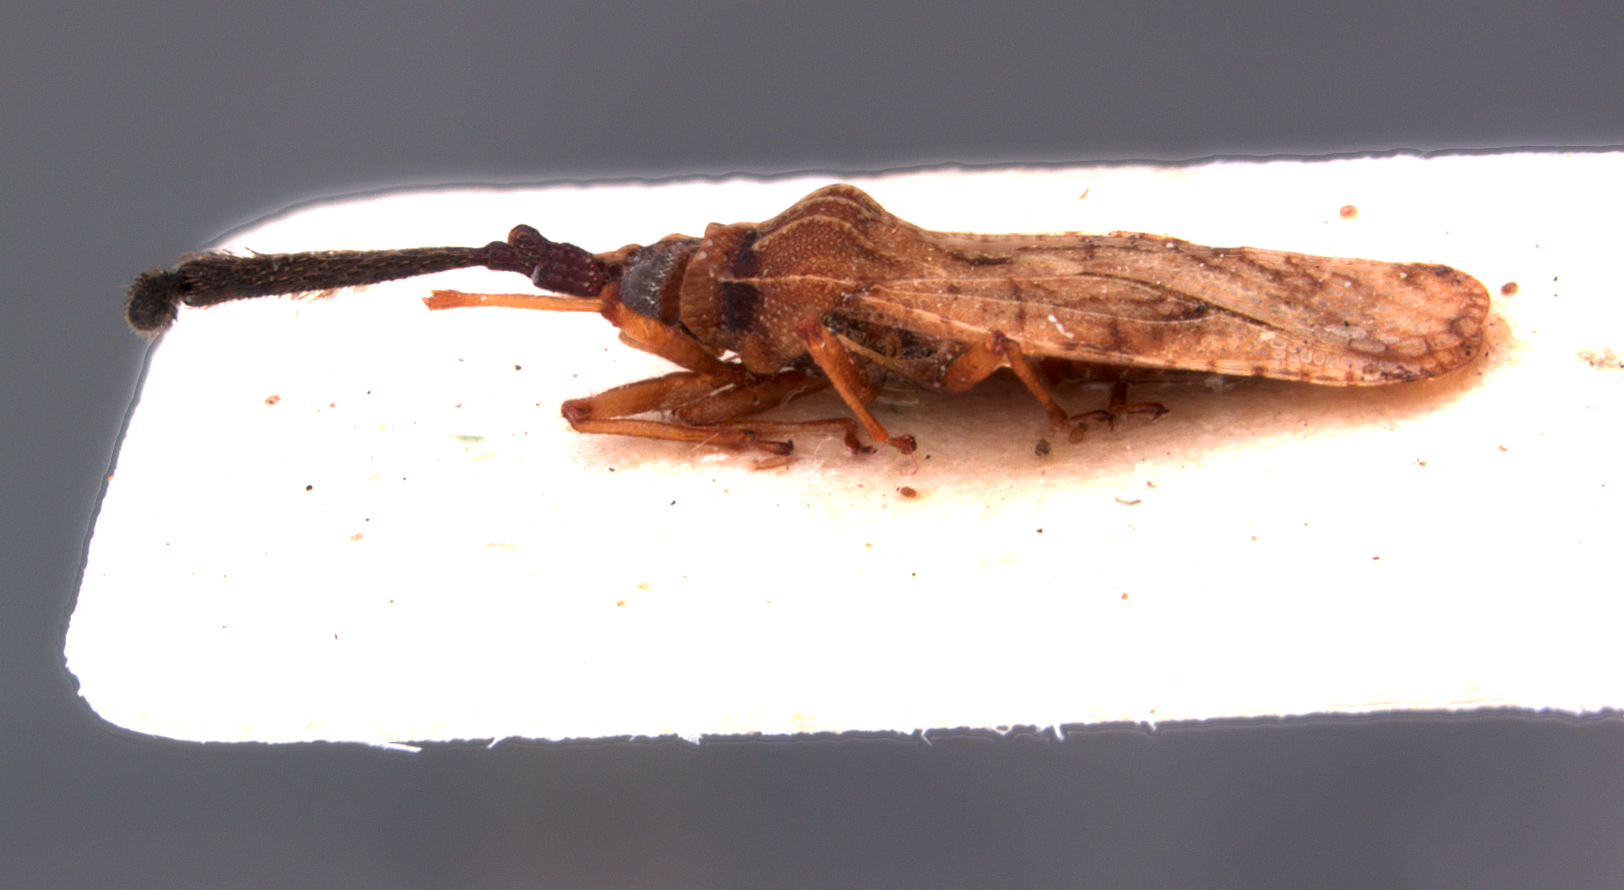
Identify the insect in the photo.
Paracopium hirsutum
